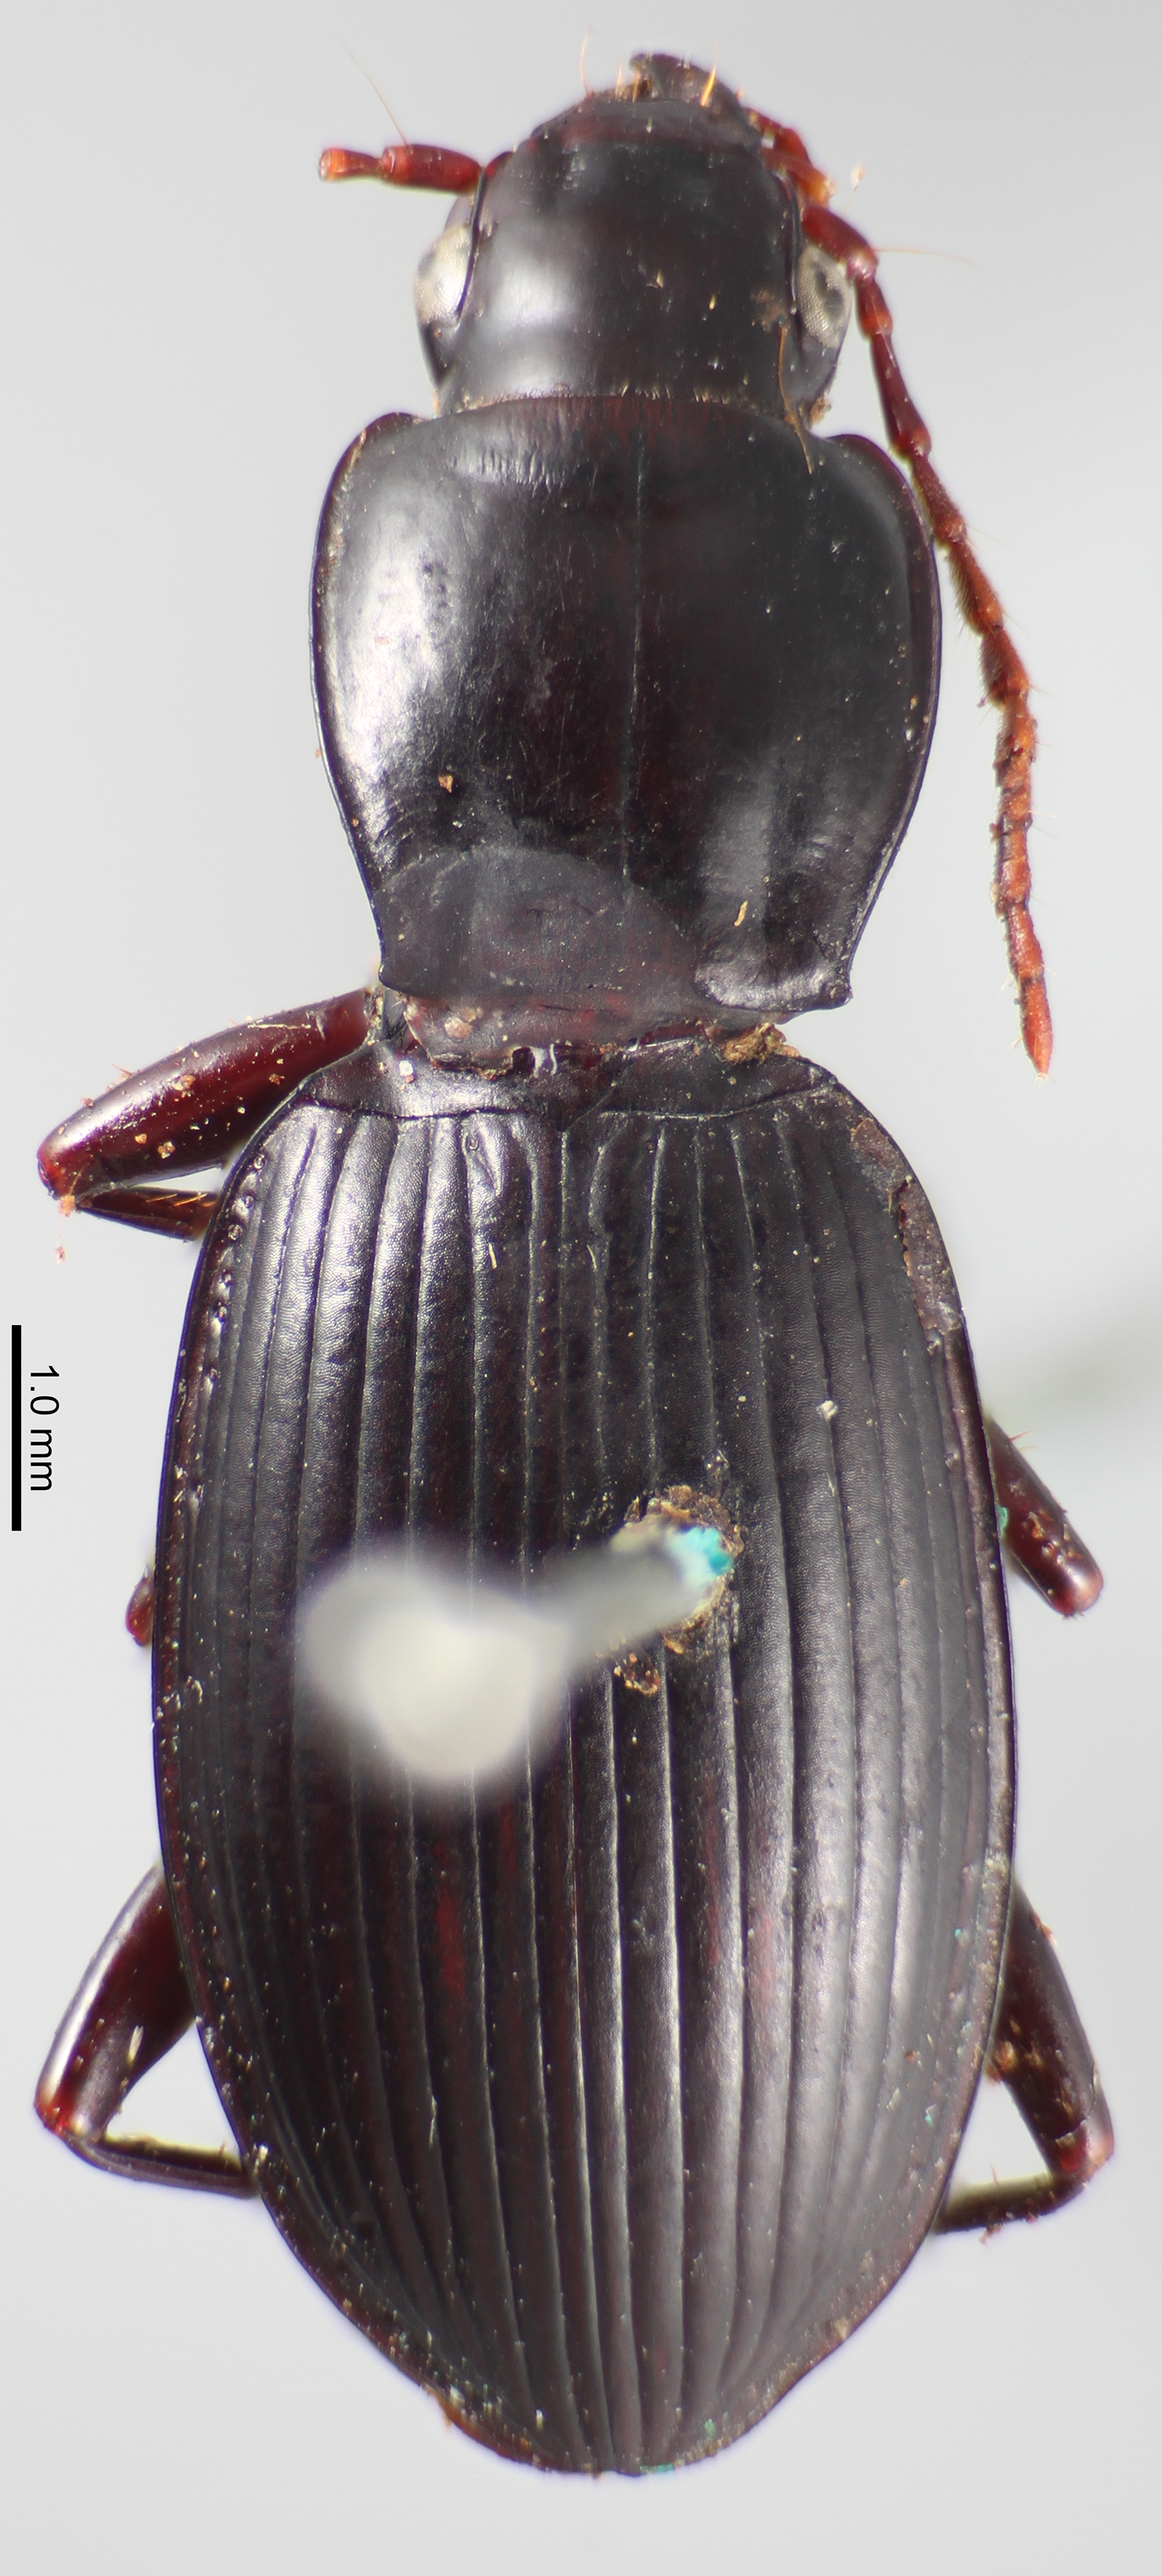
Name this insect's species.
Pterostichus sponsor
